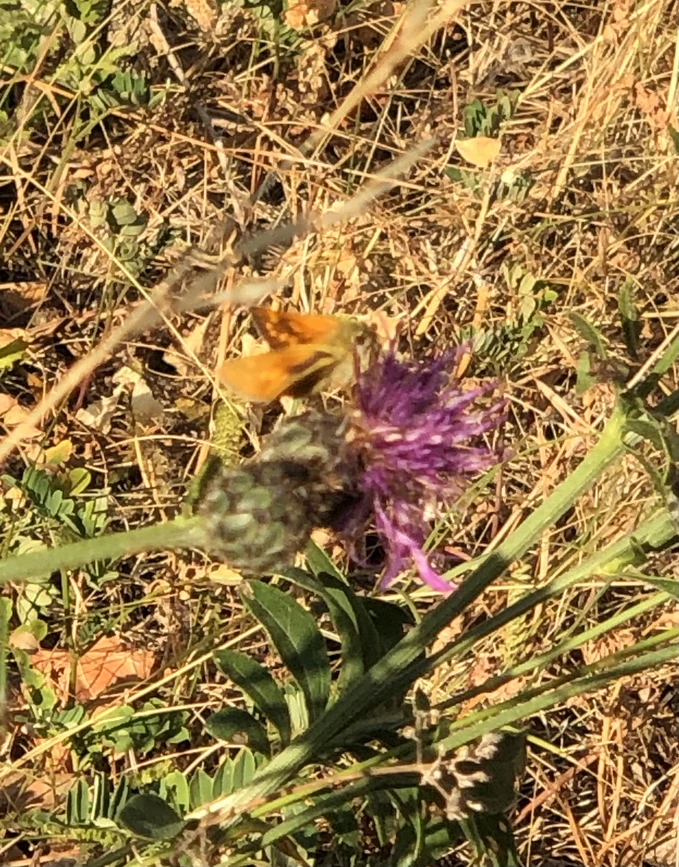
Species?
Ochlodes sylvanus (also Ochlodes venata)
